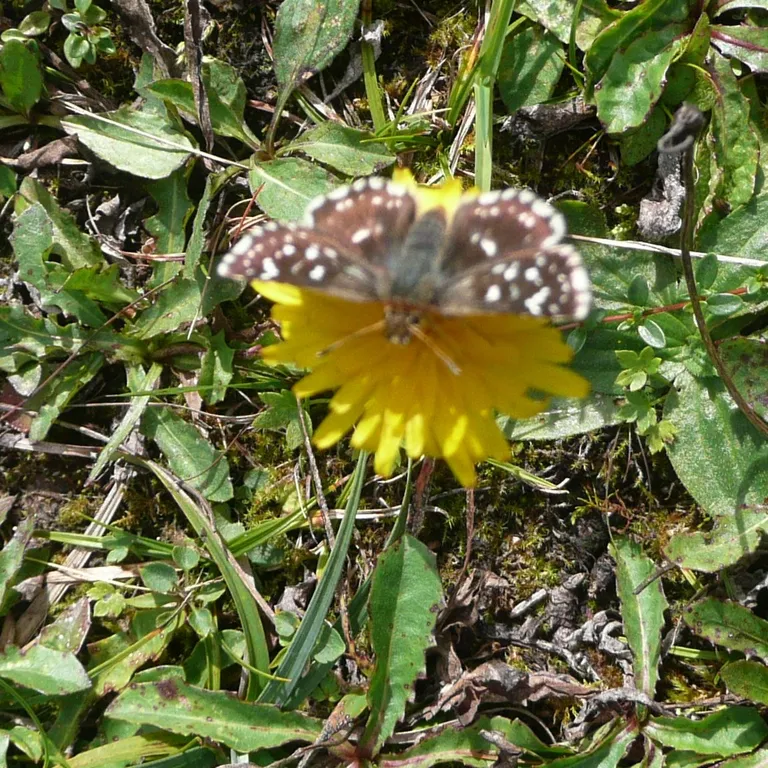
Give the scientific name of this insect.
Spialia sertorius
